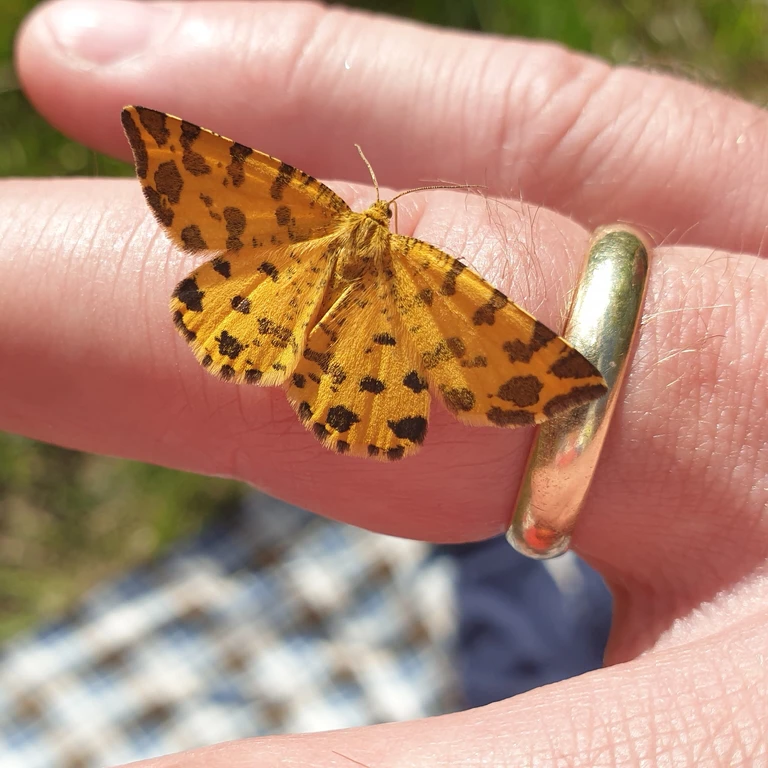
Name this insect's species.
Pseudopanthera macularia
